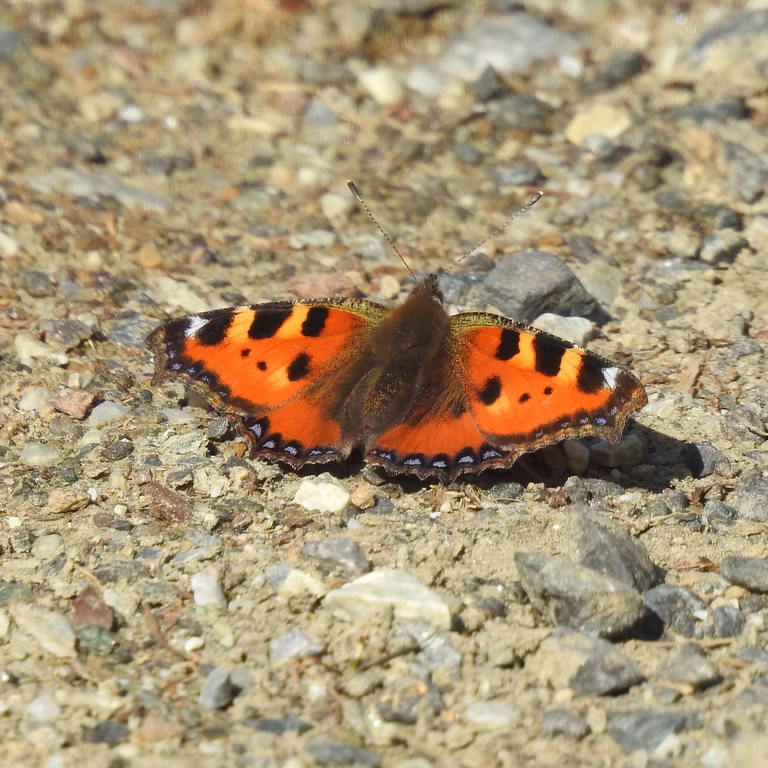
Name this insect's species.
Aglais urticae
